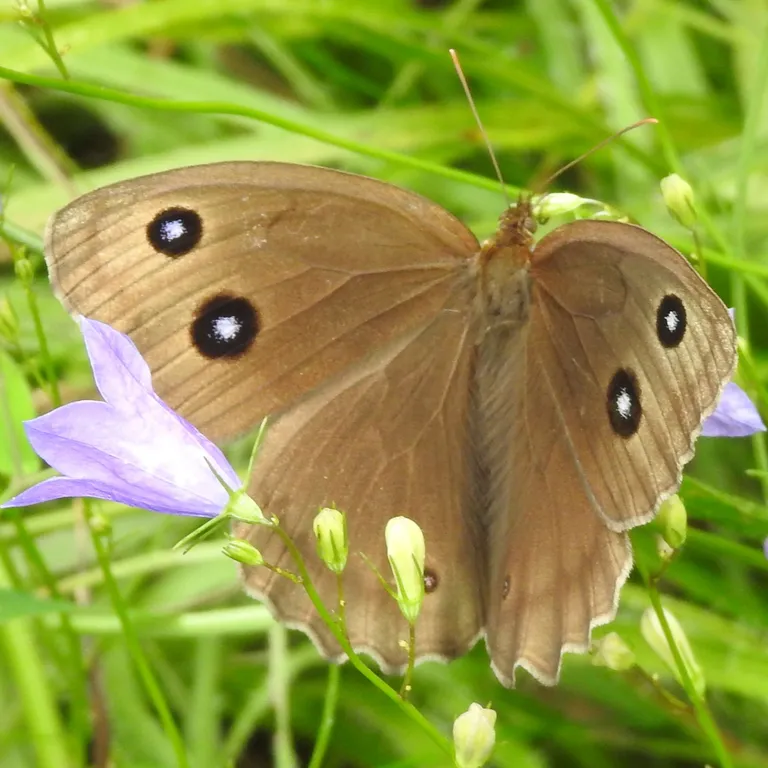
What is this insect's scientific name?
Minois dryas
